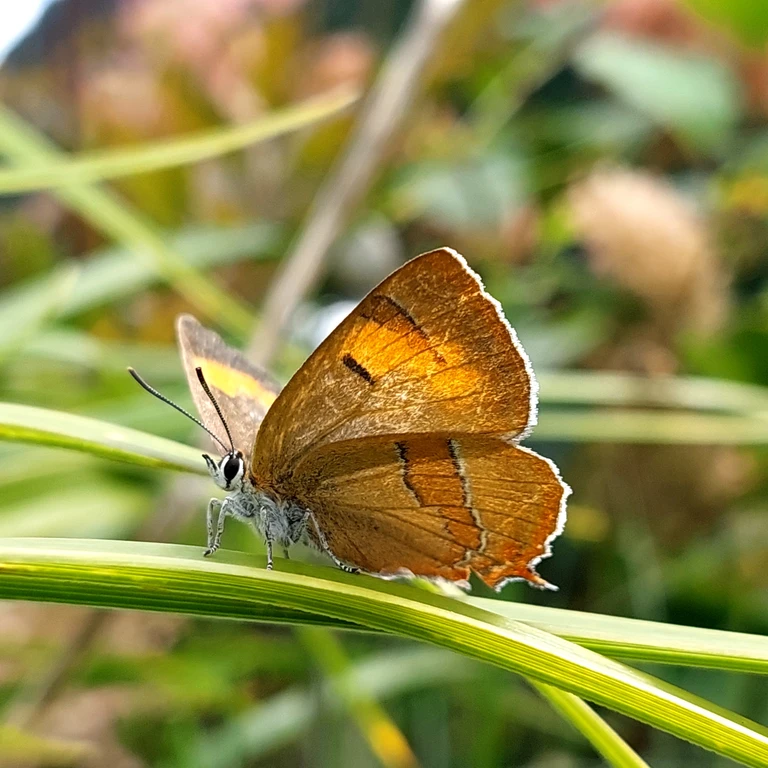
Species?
Thecla betulae
